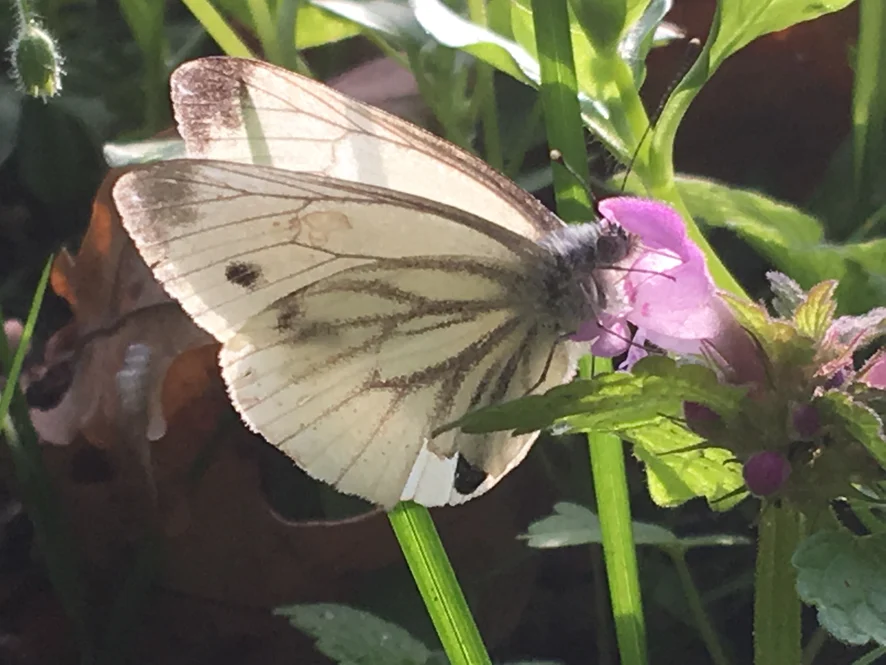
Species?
Pieris napi
